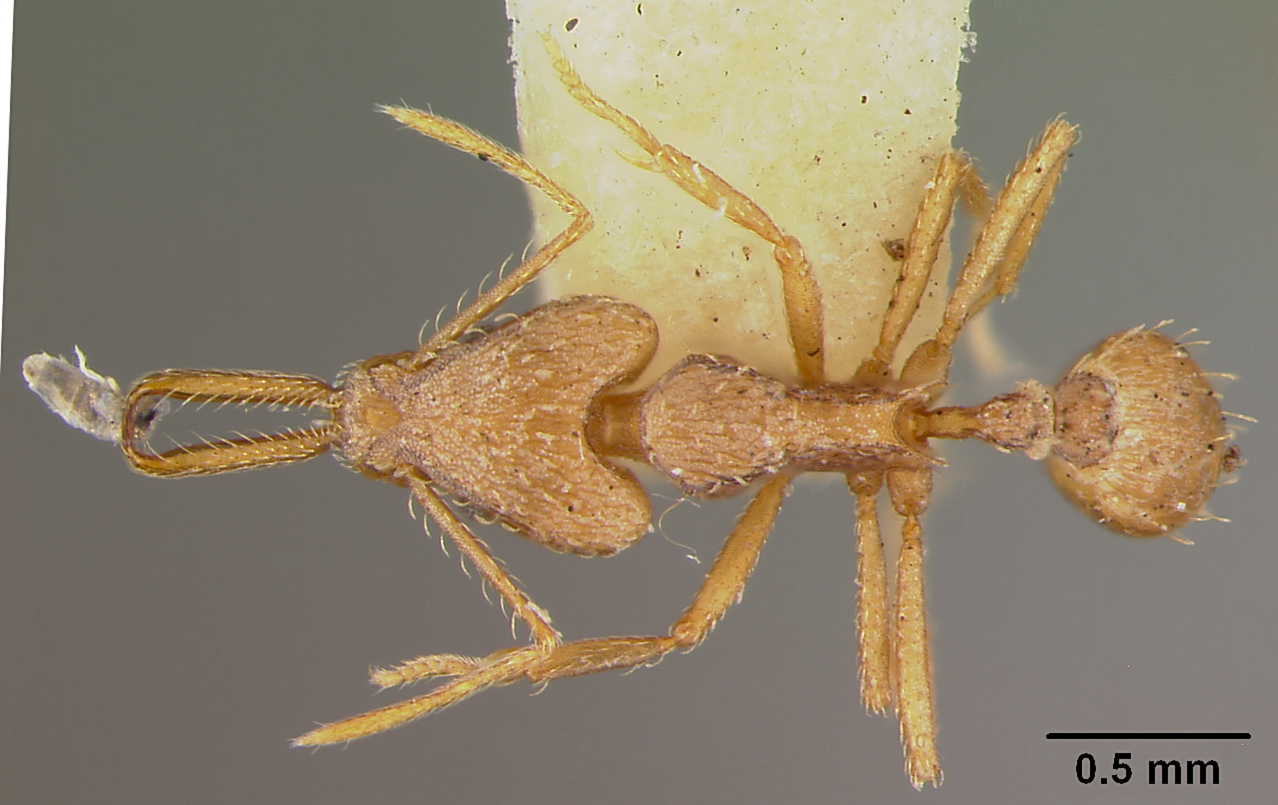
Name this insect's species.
Strumigenys ludia
